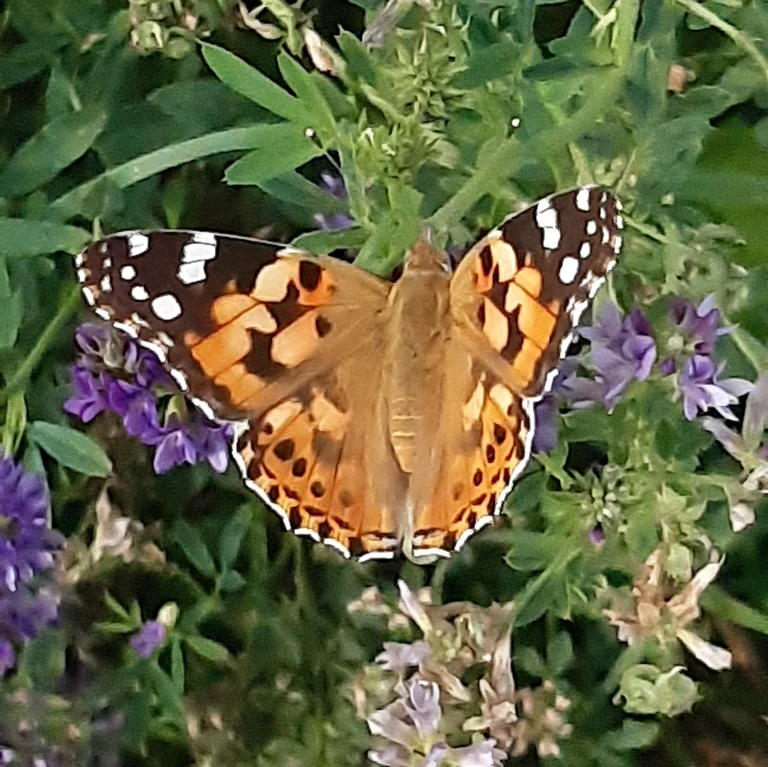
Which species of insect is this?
Vanessa cardui
